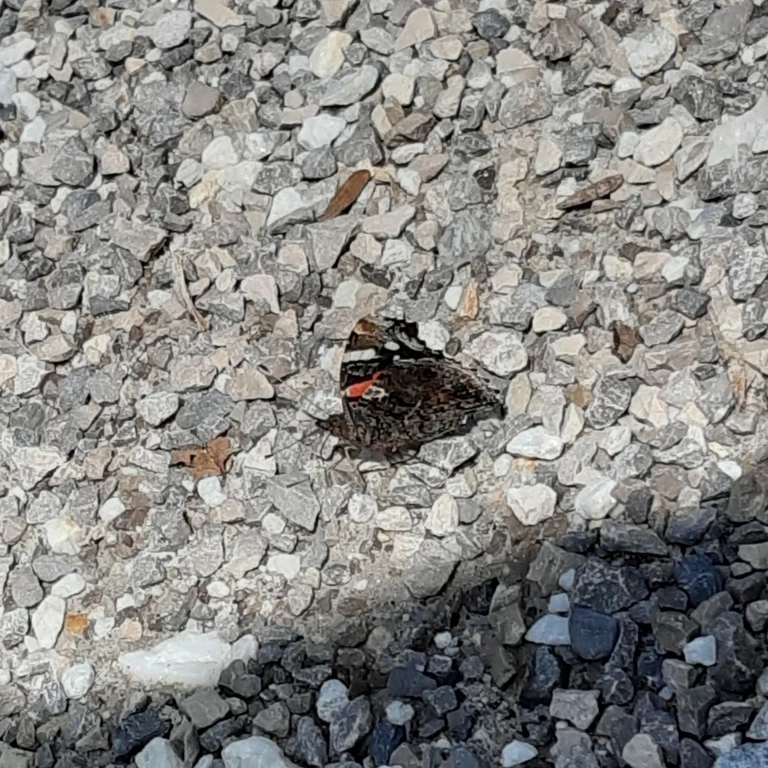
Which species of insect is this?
Vanessa atalanta
